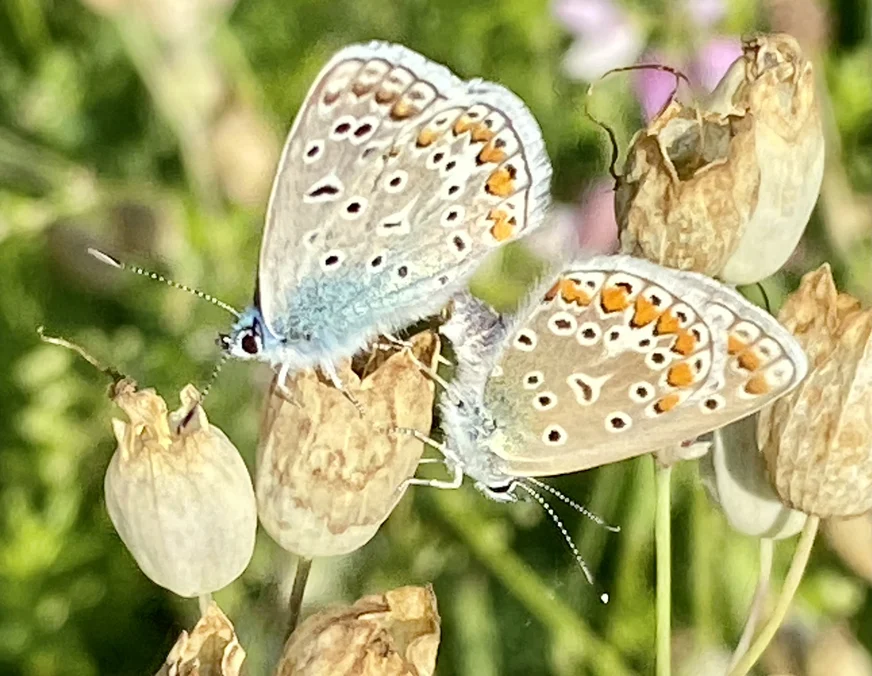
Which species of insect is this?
Polyommatus icarus
